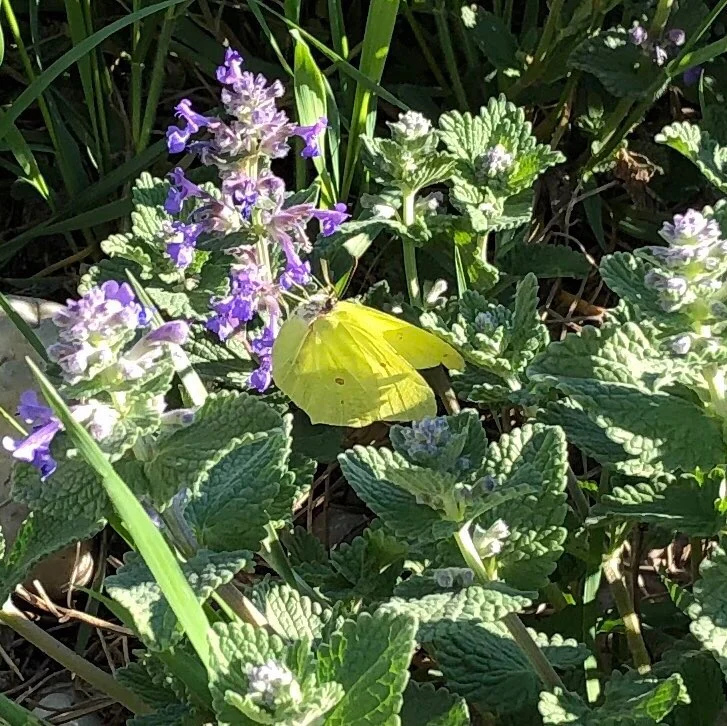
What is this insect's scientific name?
Gonepteryx rhamni
